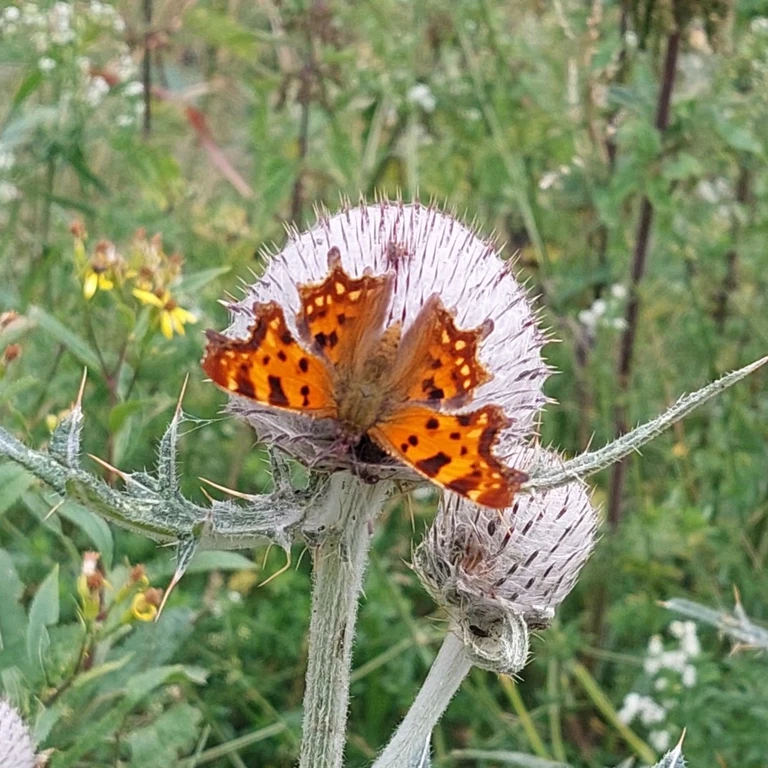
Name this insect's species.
Polygonia c-album
